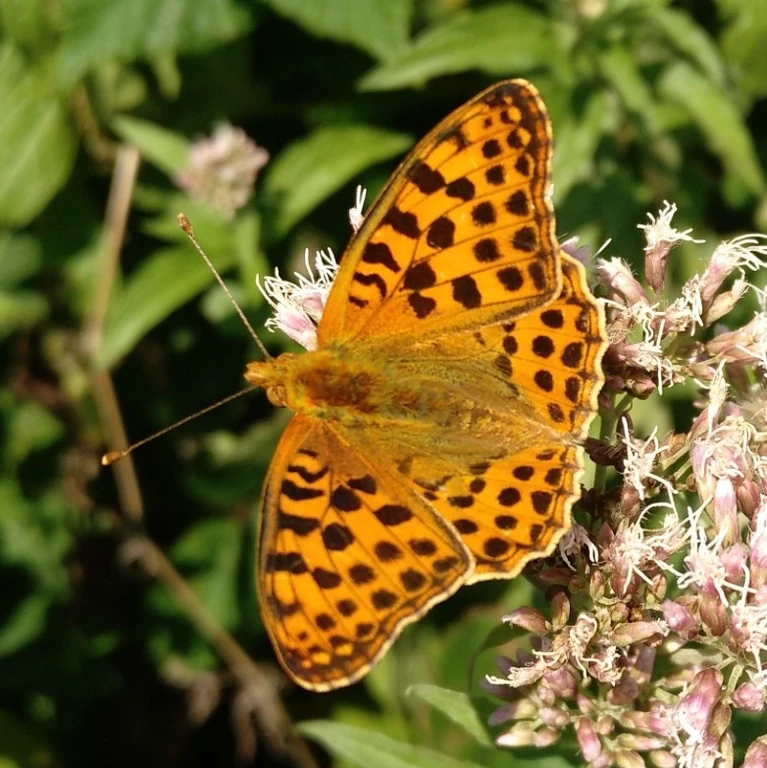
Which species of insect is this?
Issoria lathonia
